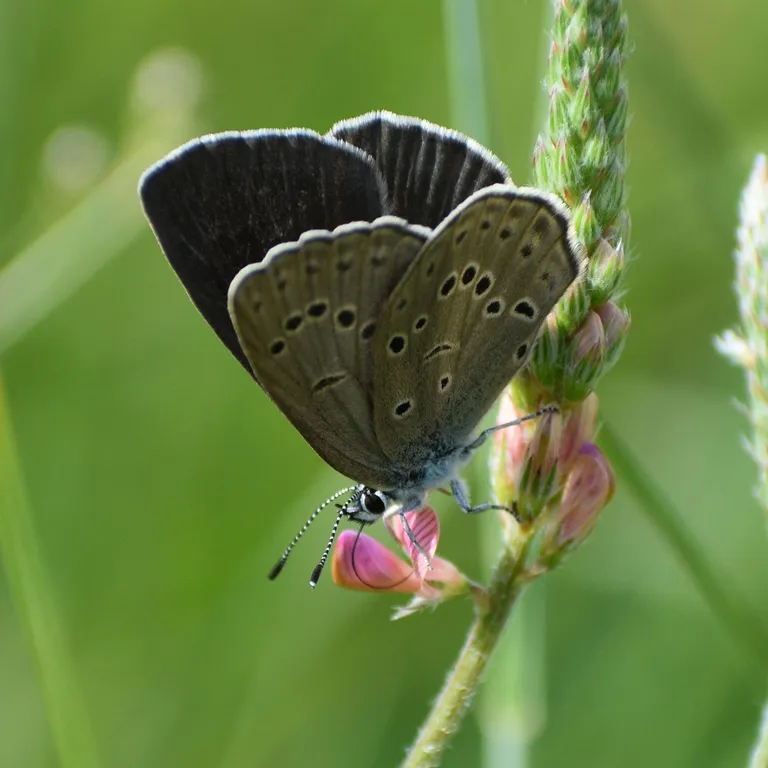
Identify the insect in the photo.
Phengaris alcon/rebeli
